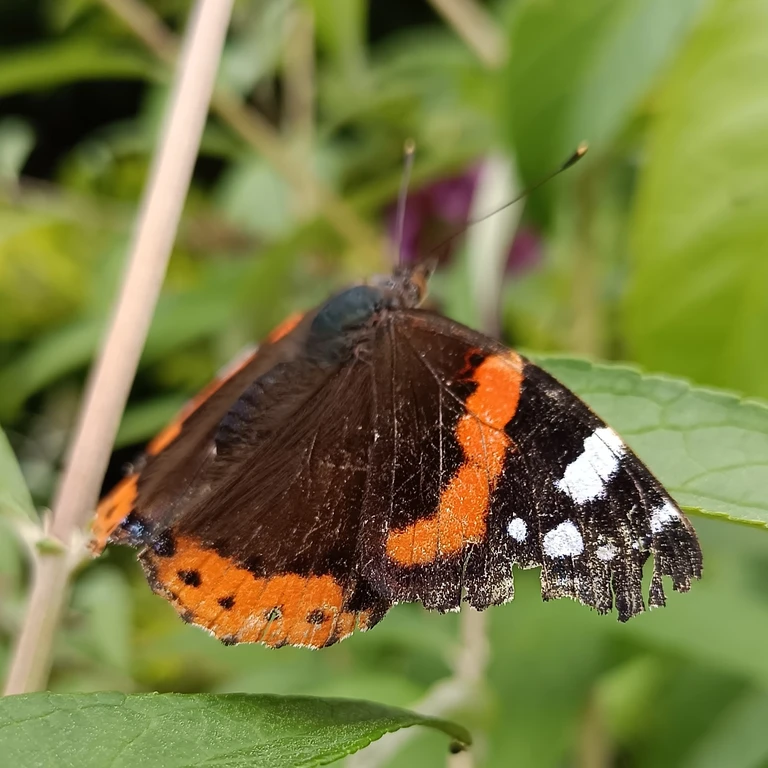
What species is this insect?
Vanessa atalanta
